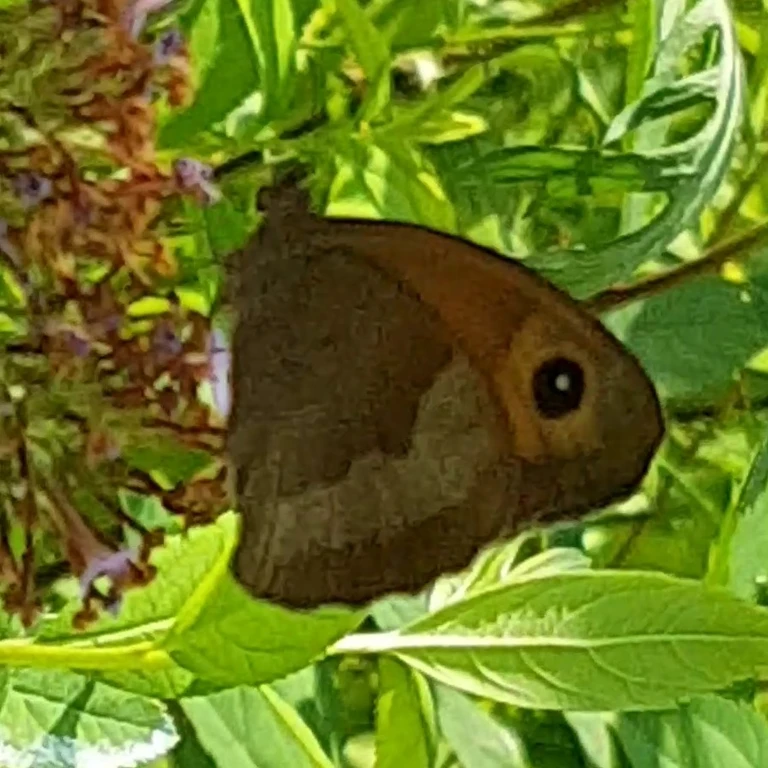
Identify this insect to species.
Maniola jurtina
